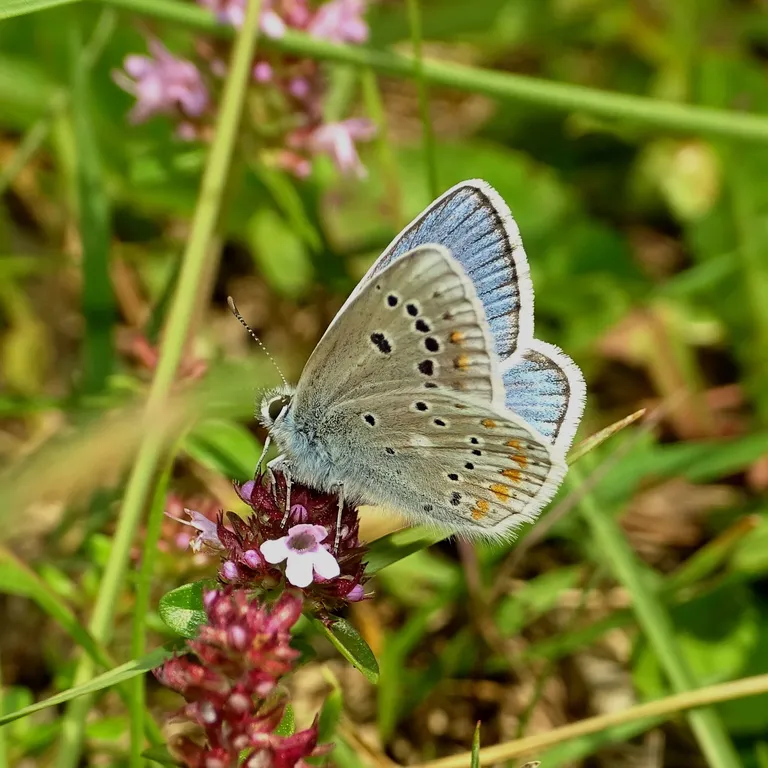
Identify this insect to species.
Polyommatus dorylas
